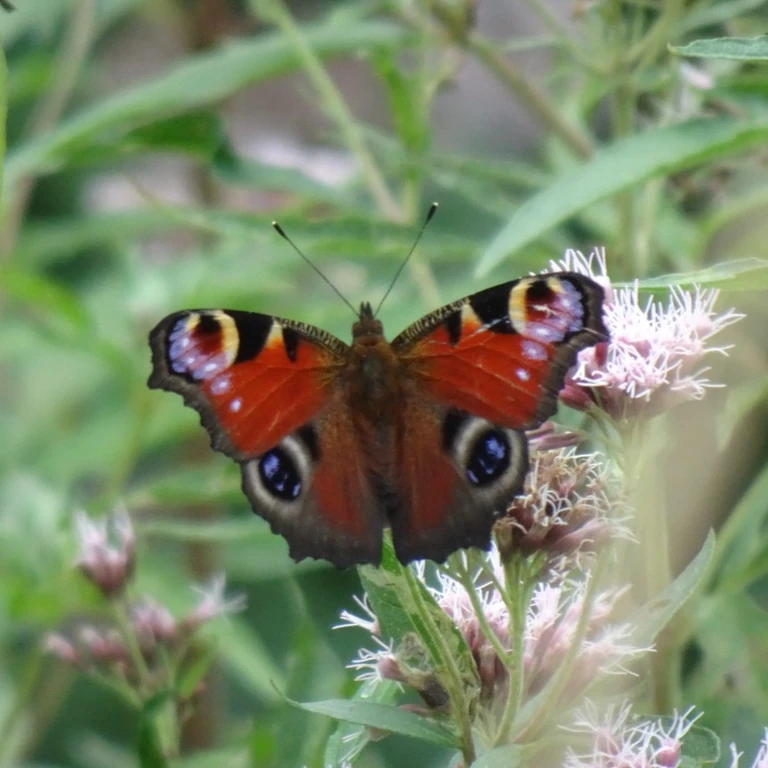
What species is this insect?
Aglais io
